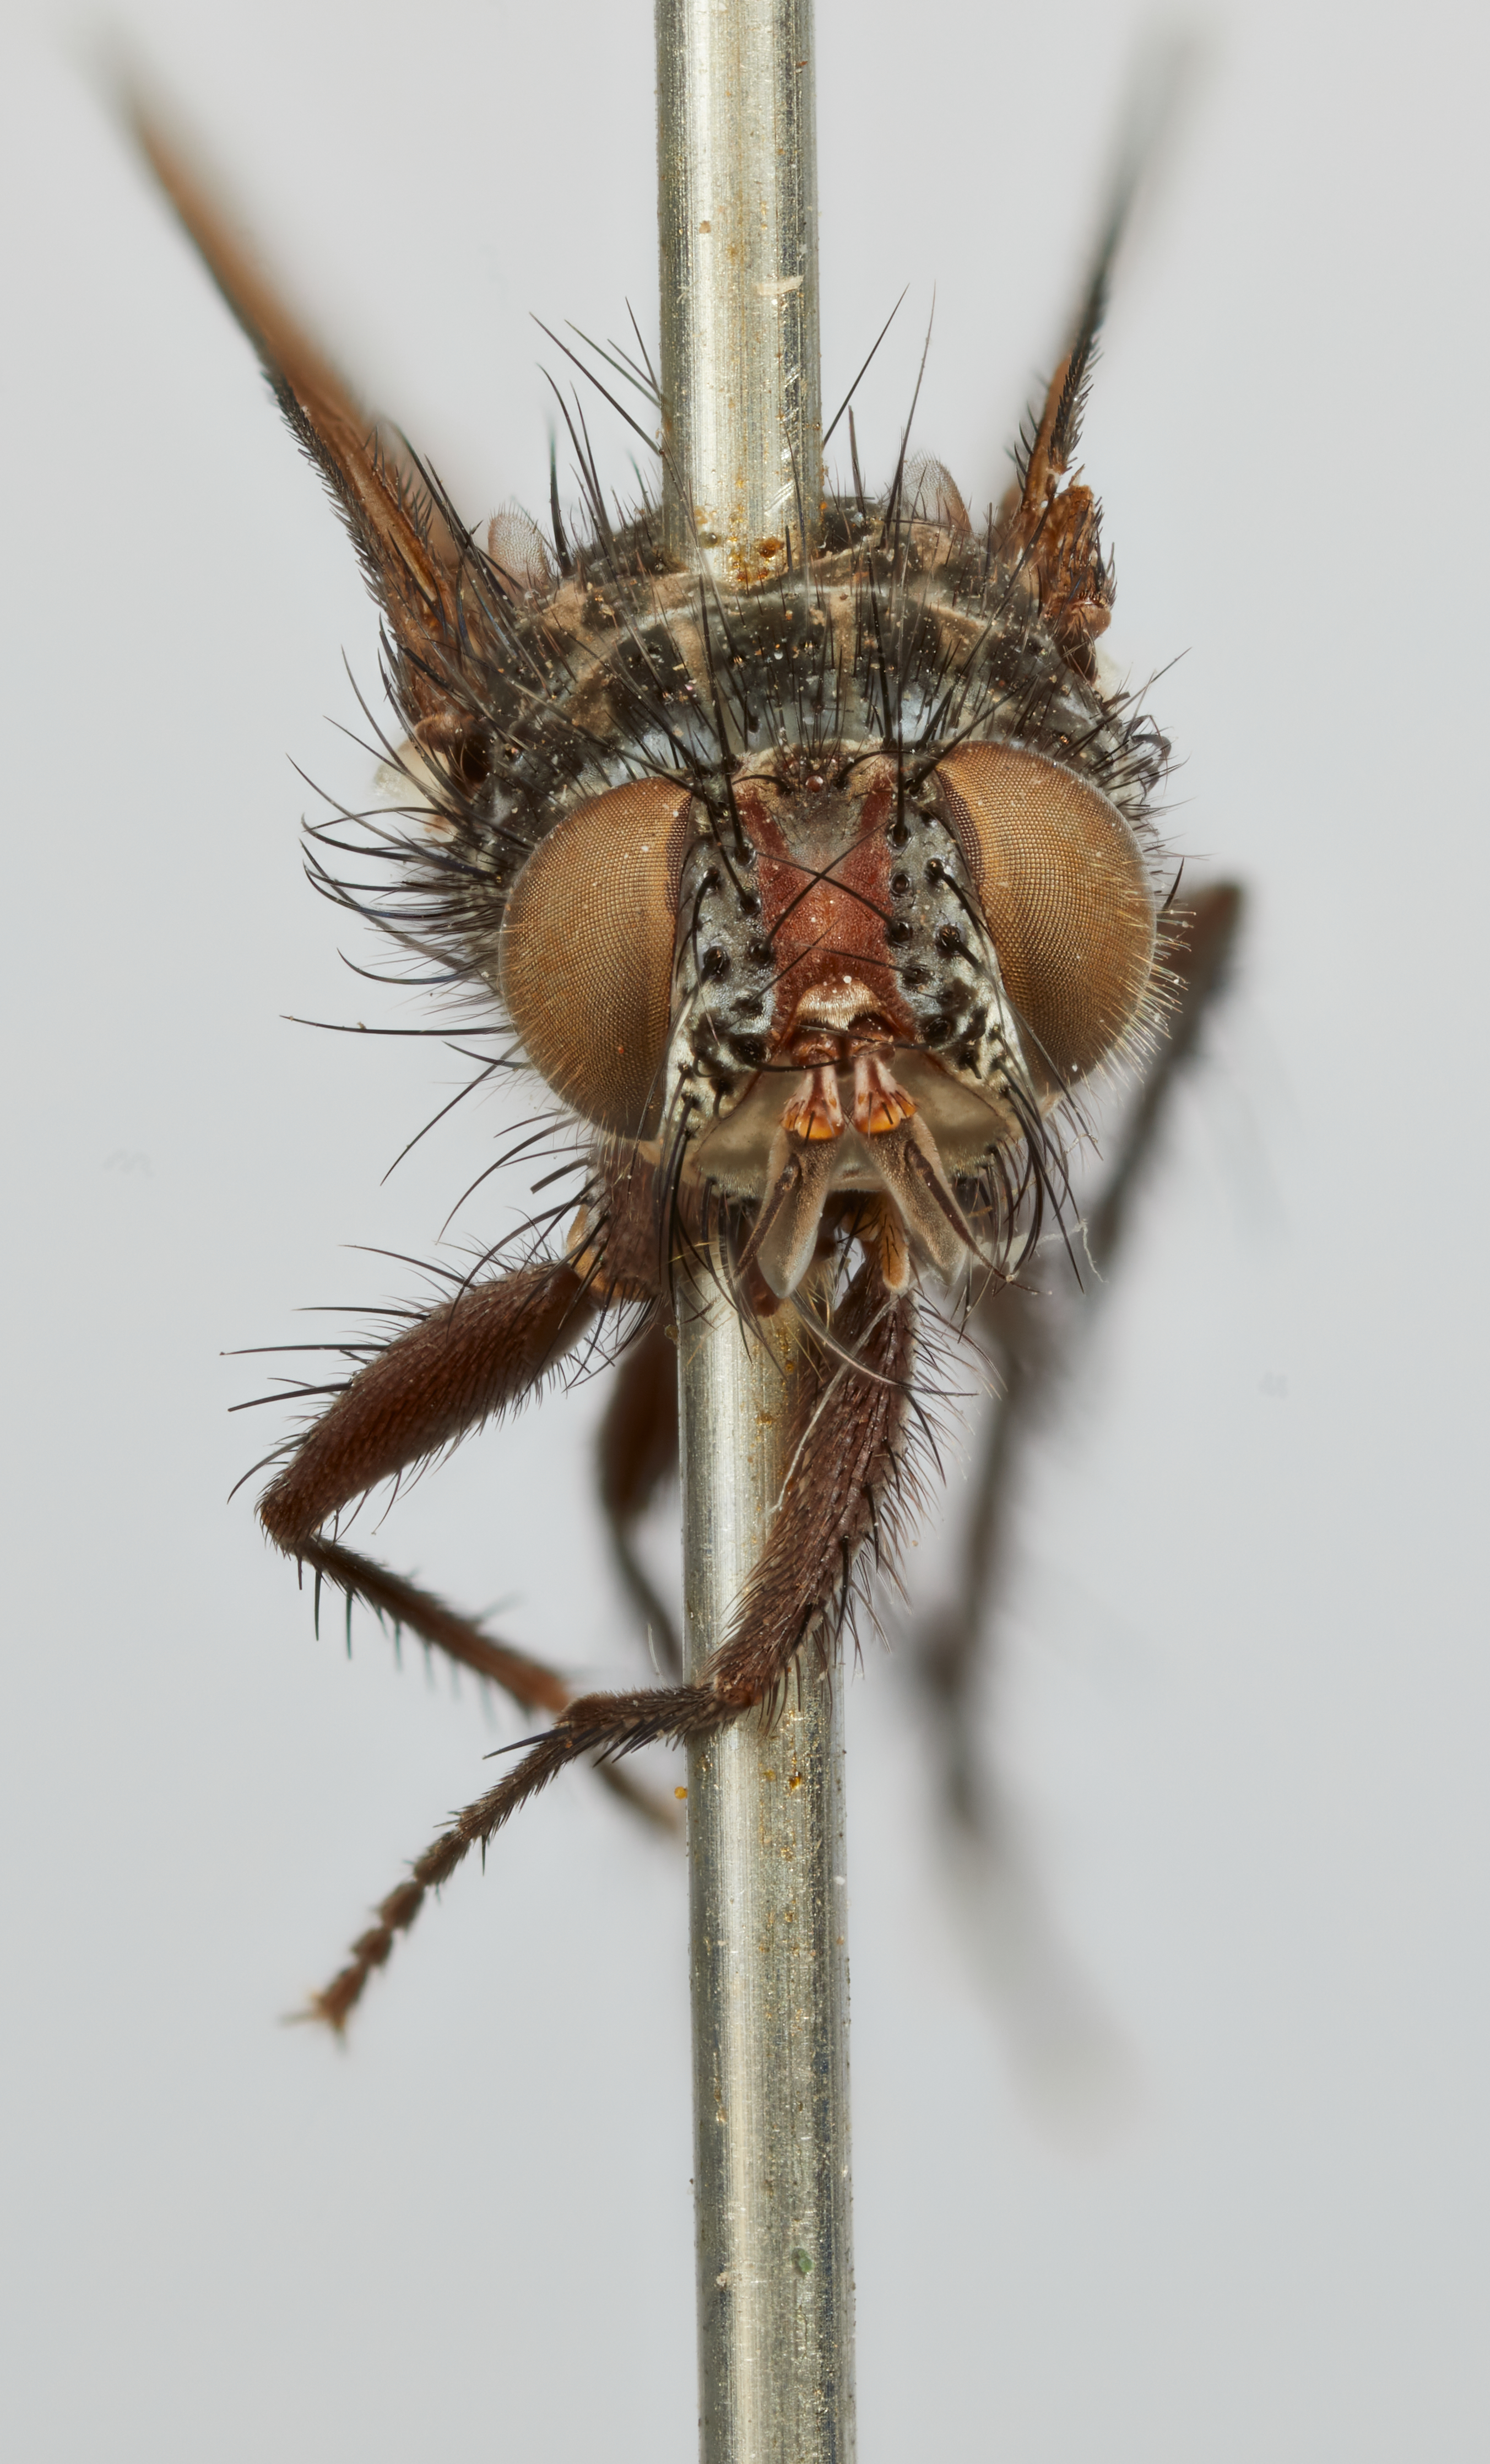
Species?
Eucyrtophloeba rhois
